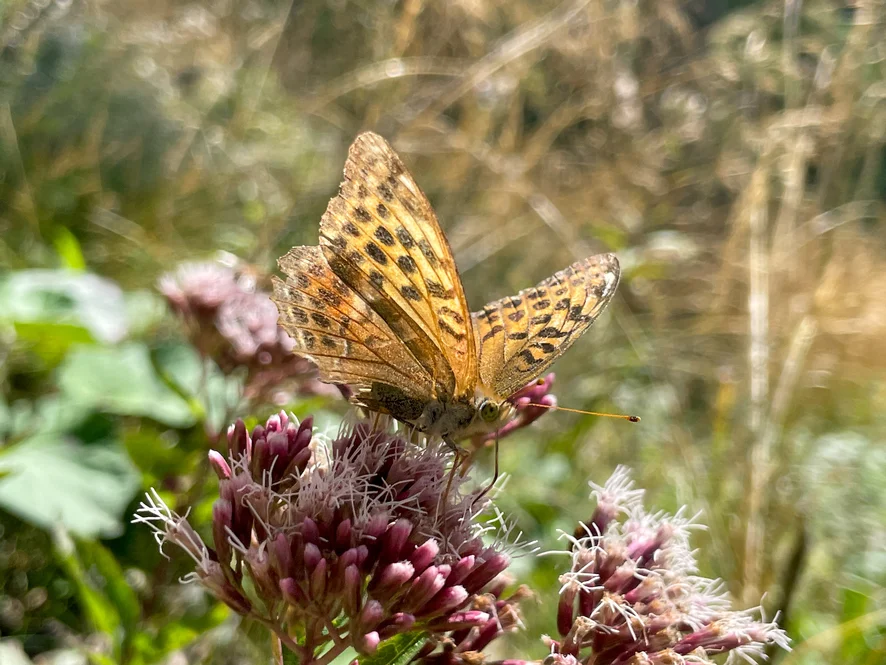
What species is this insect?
Argynnis paphia
